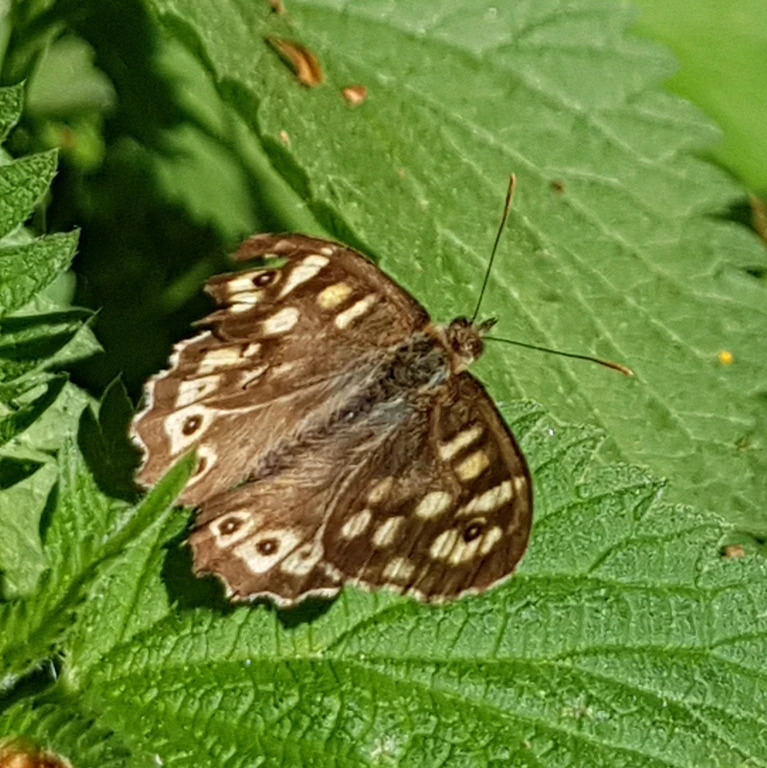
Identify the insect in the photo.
Pararge aegeria
